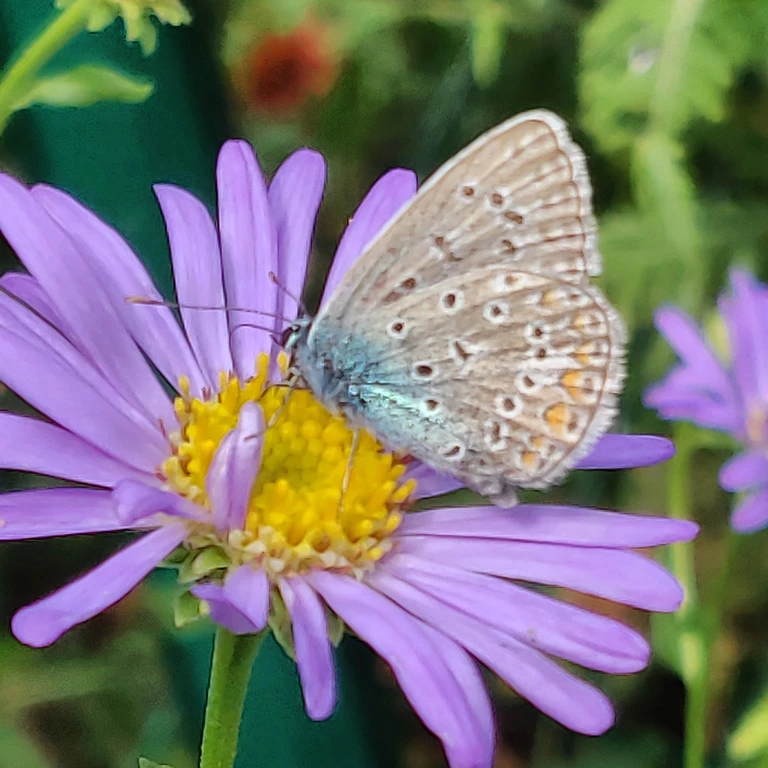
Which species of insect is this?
Polyommatus icarus
